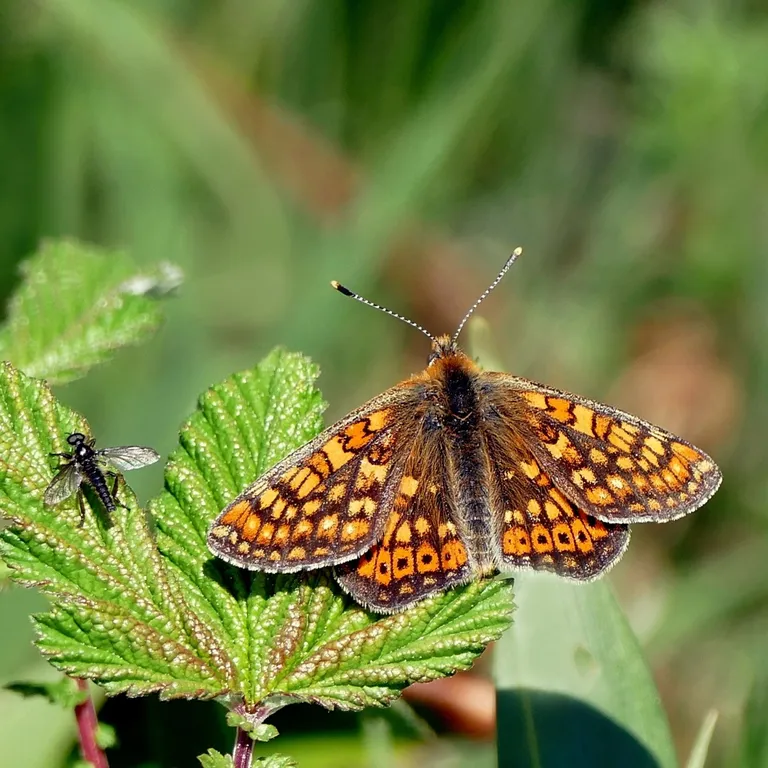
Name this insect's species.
Euphydryas aurinia
